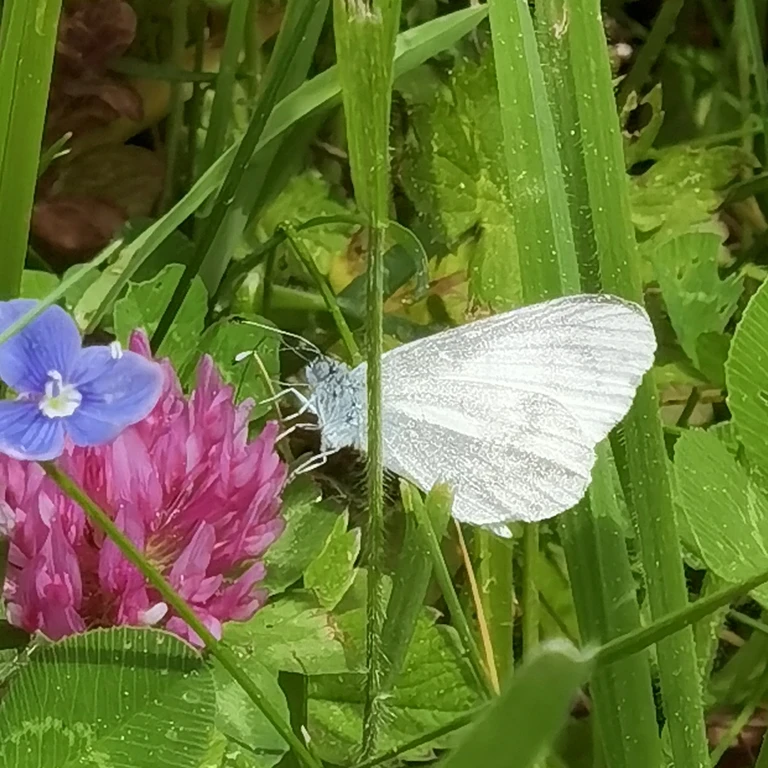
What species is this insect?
Leptidea sinapis/juvernica
